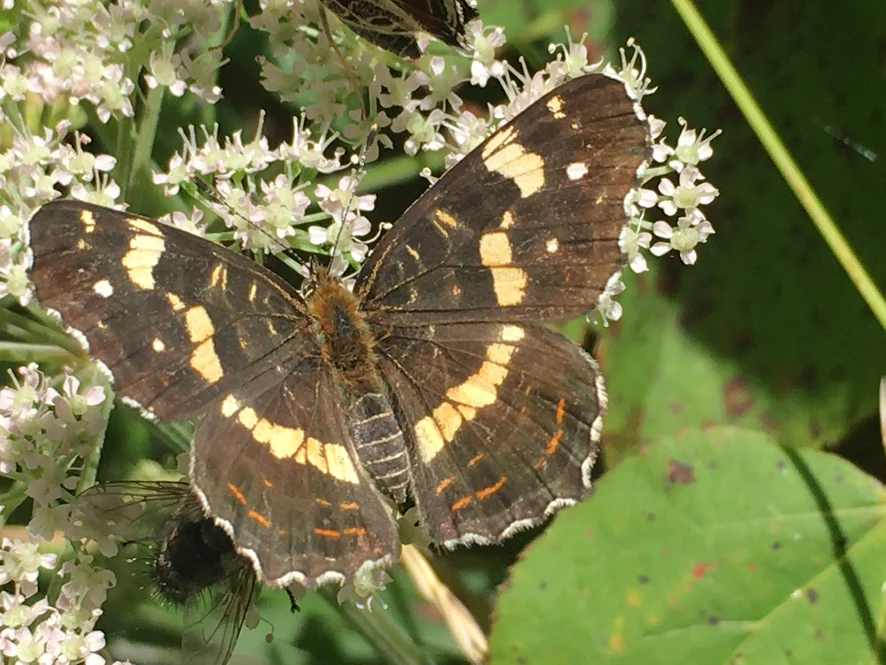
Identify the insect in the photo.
Araschnia levana
